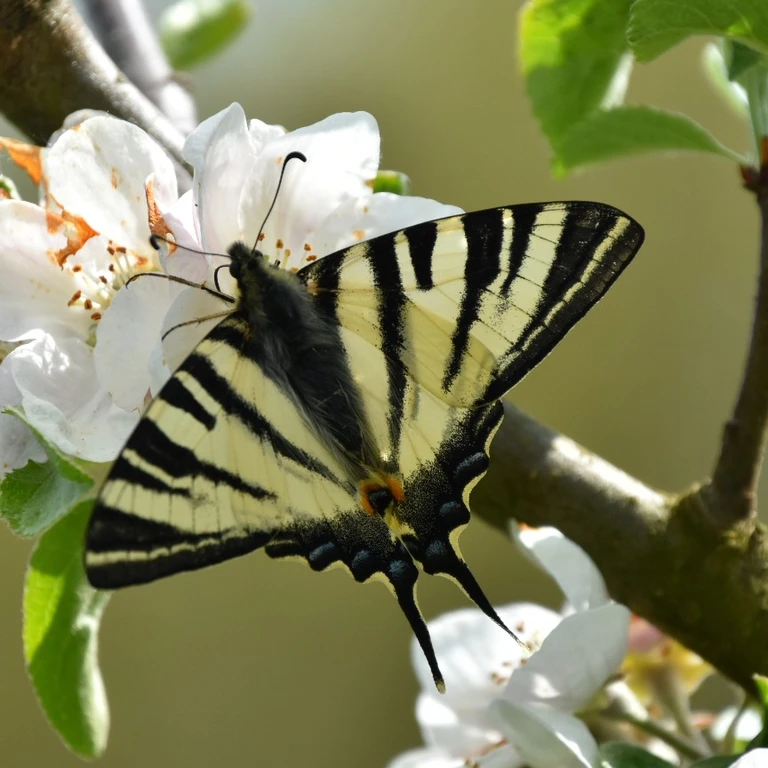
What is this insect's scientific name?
Iphiclides podalirius
